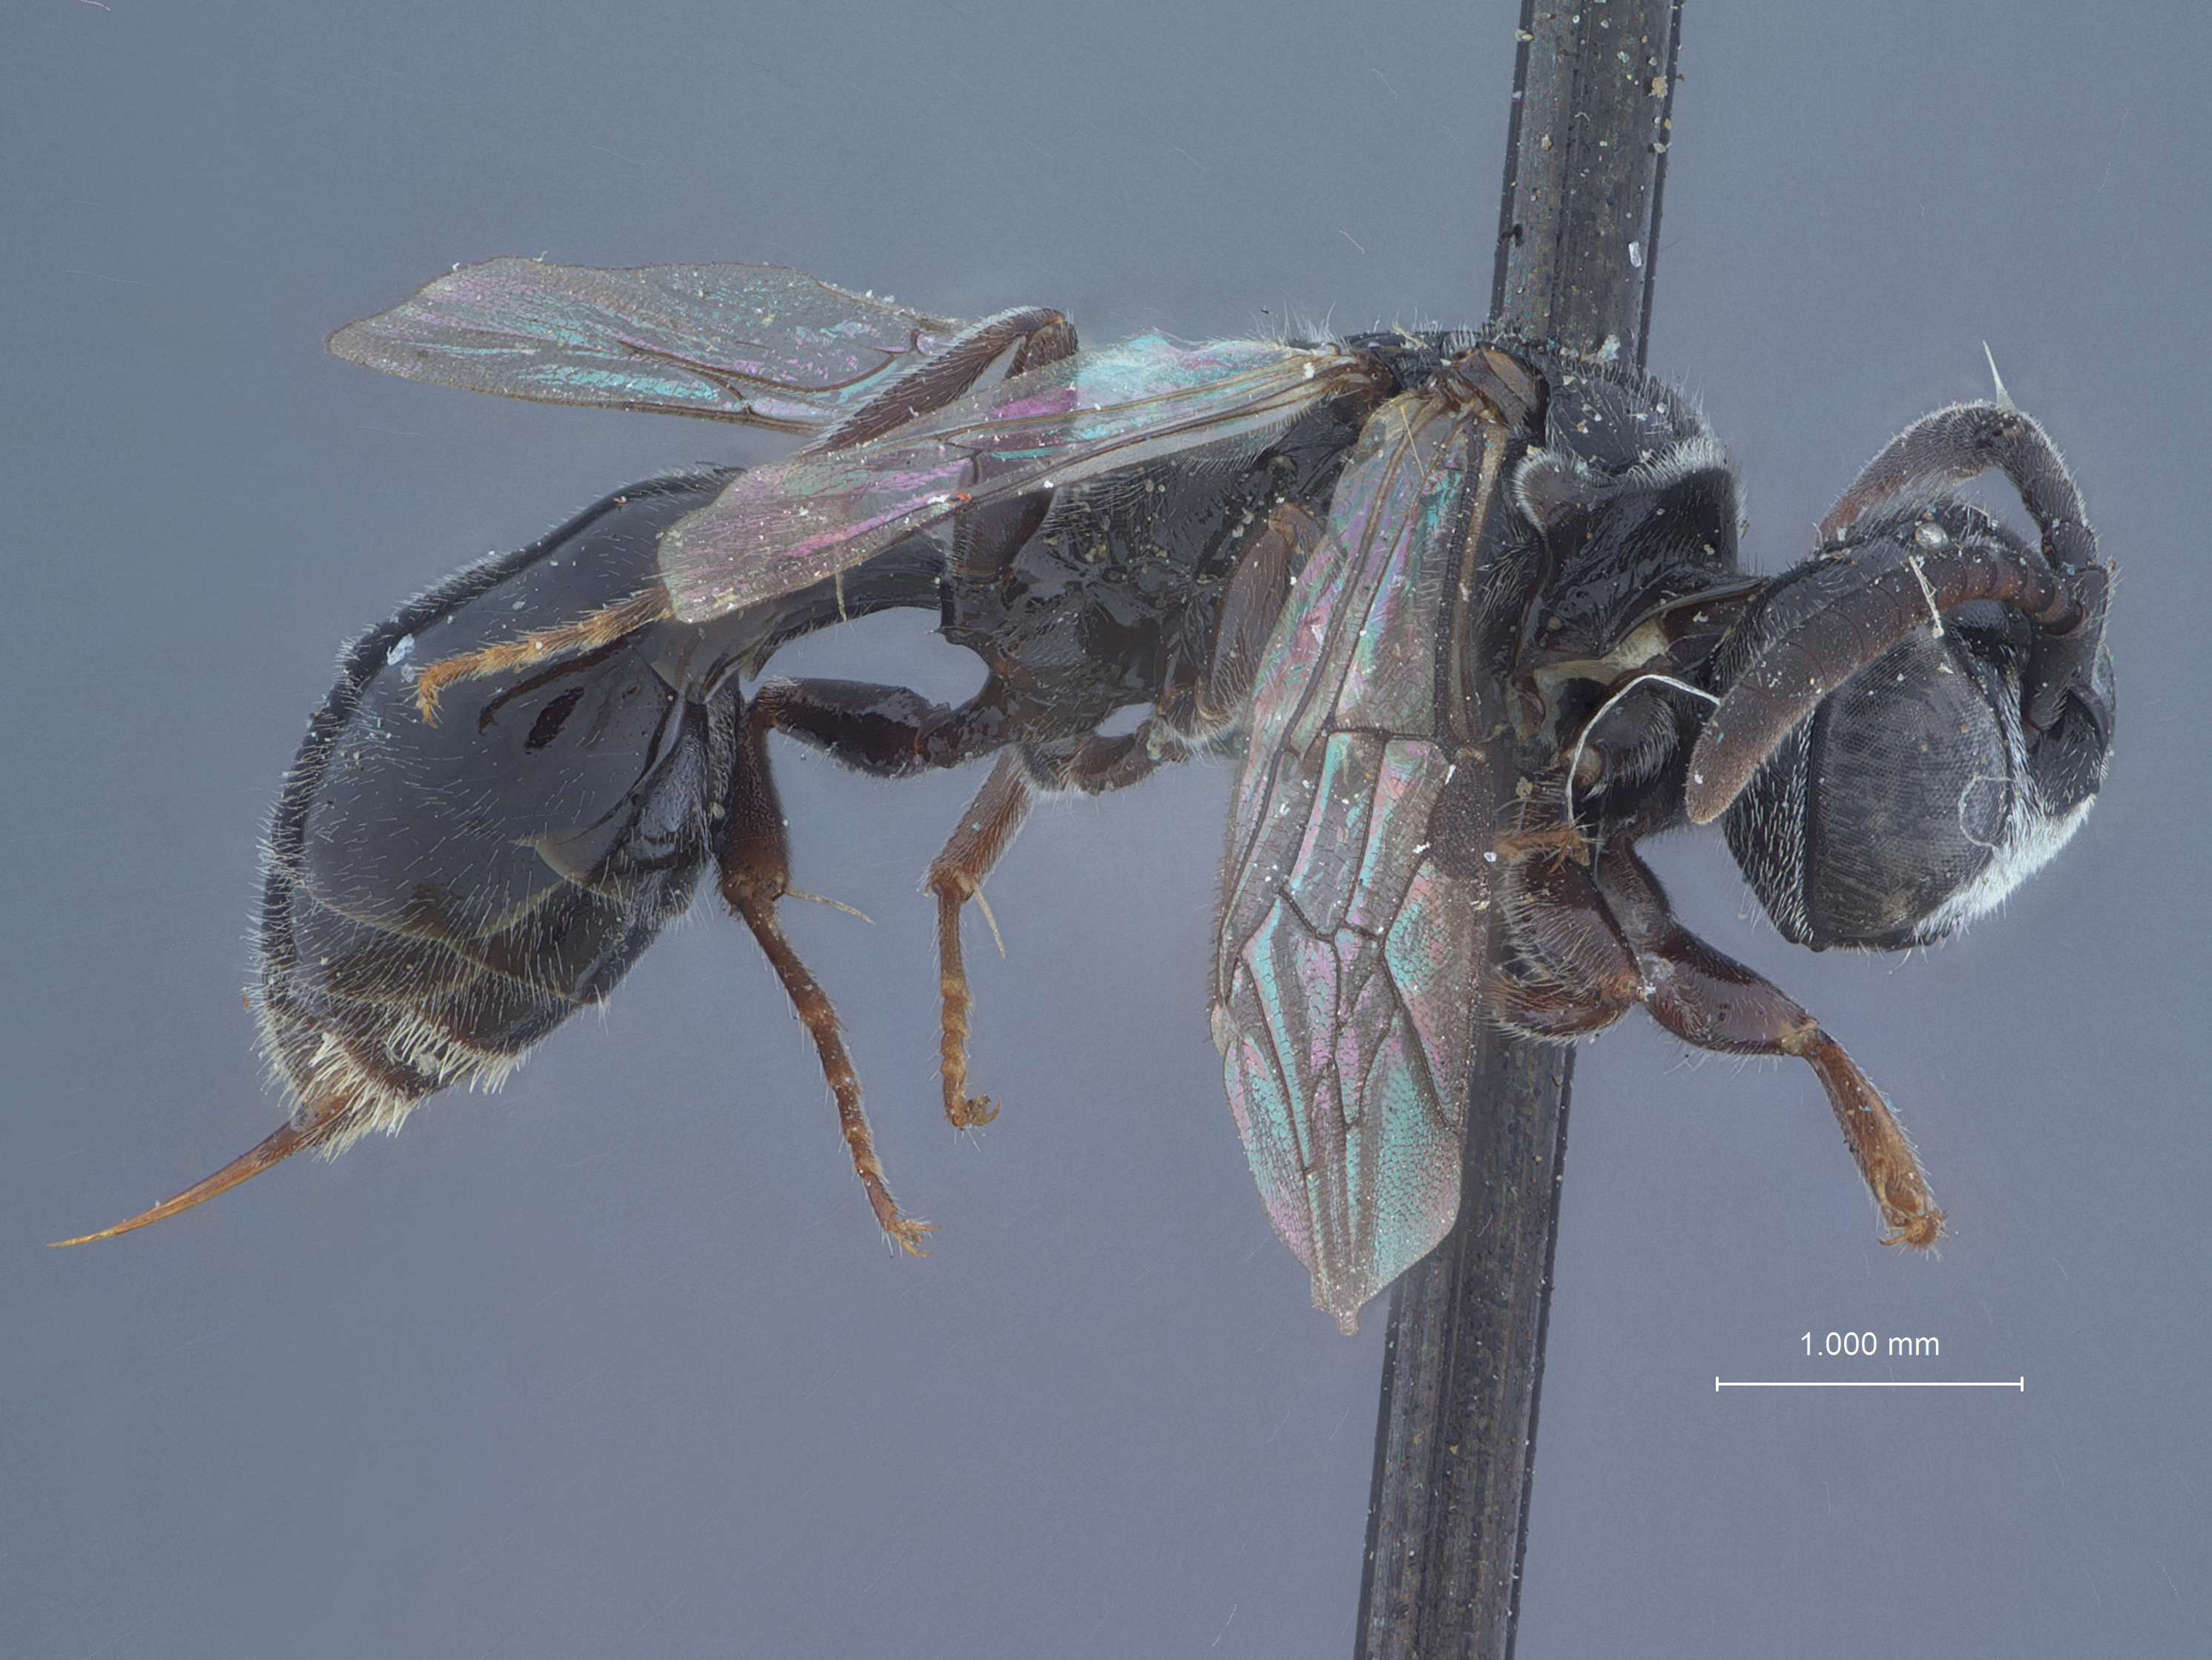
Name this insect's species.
Diodontus corusanigrns
